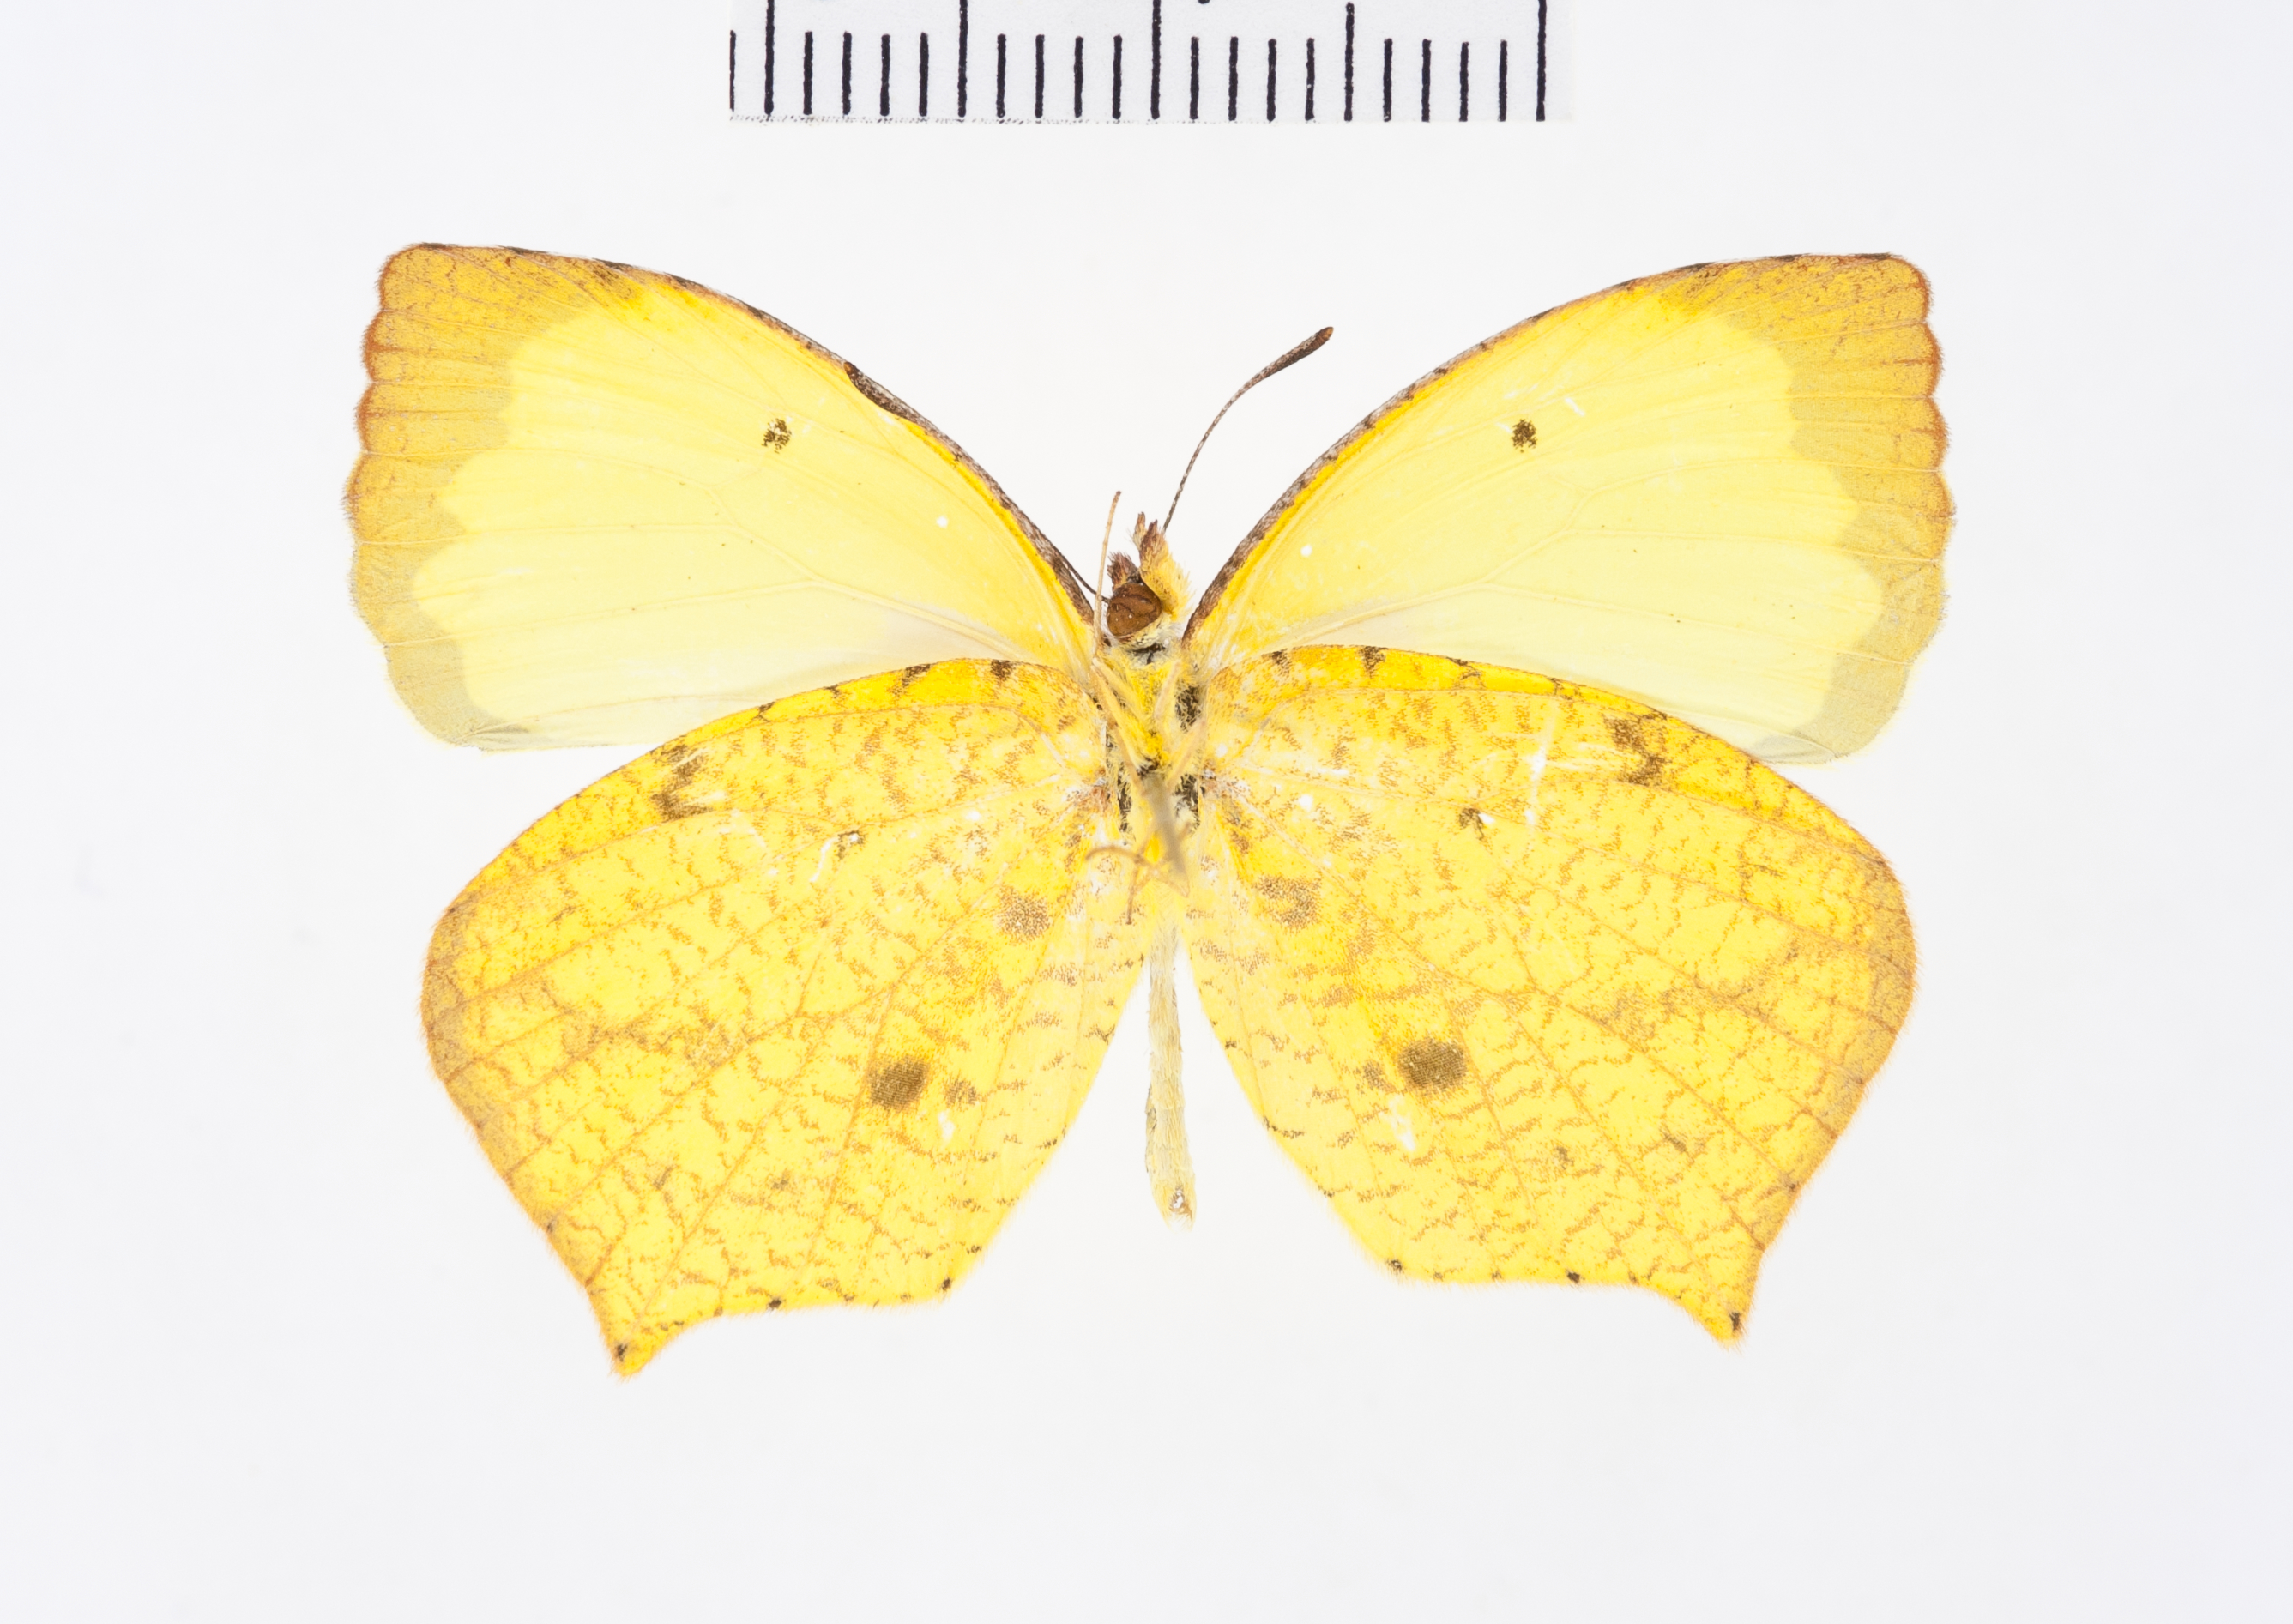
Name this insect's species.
Eurema fabiola
